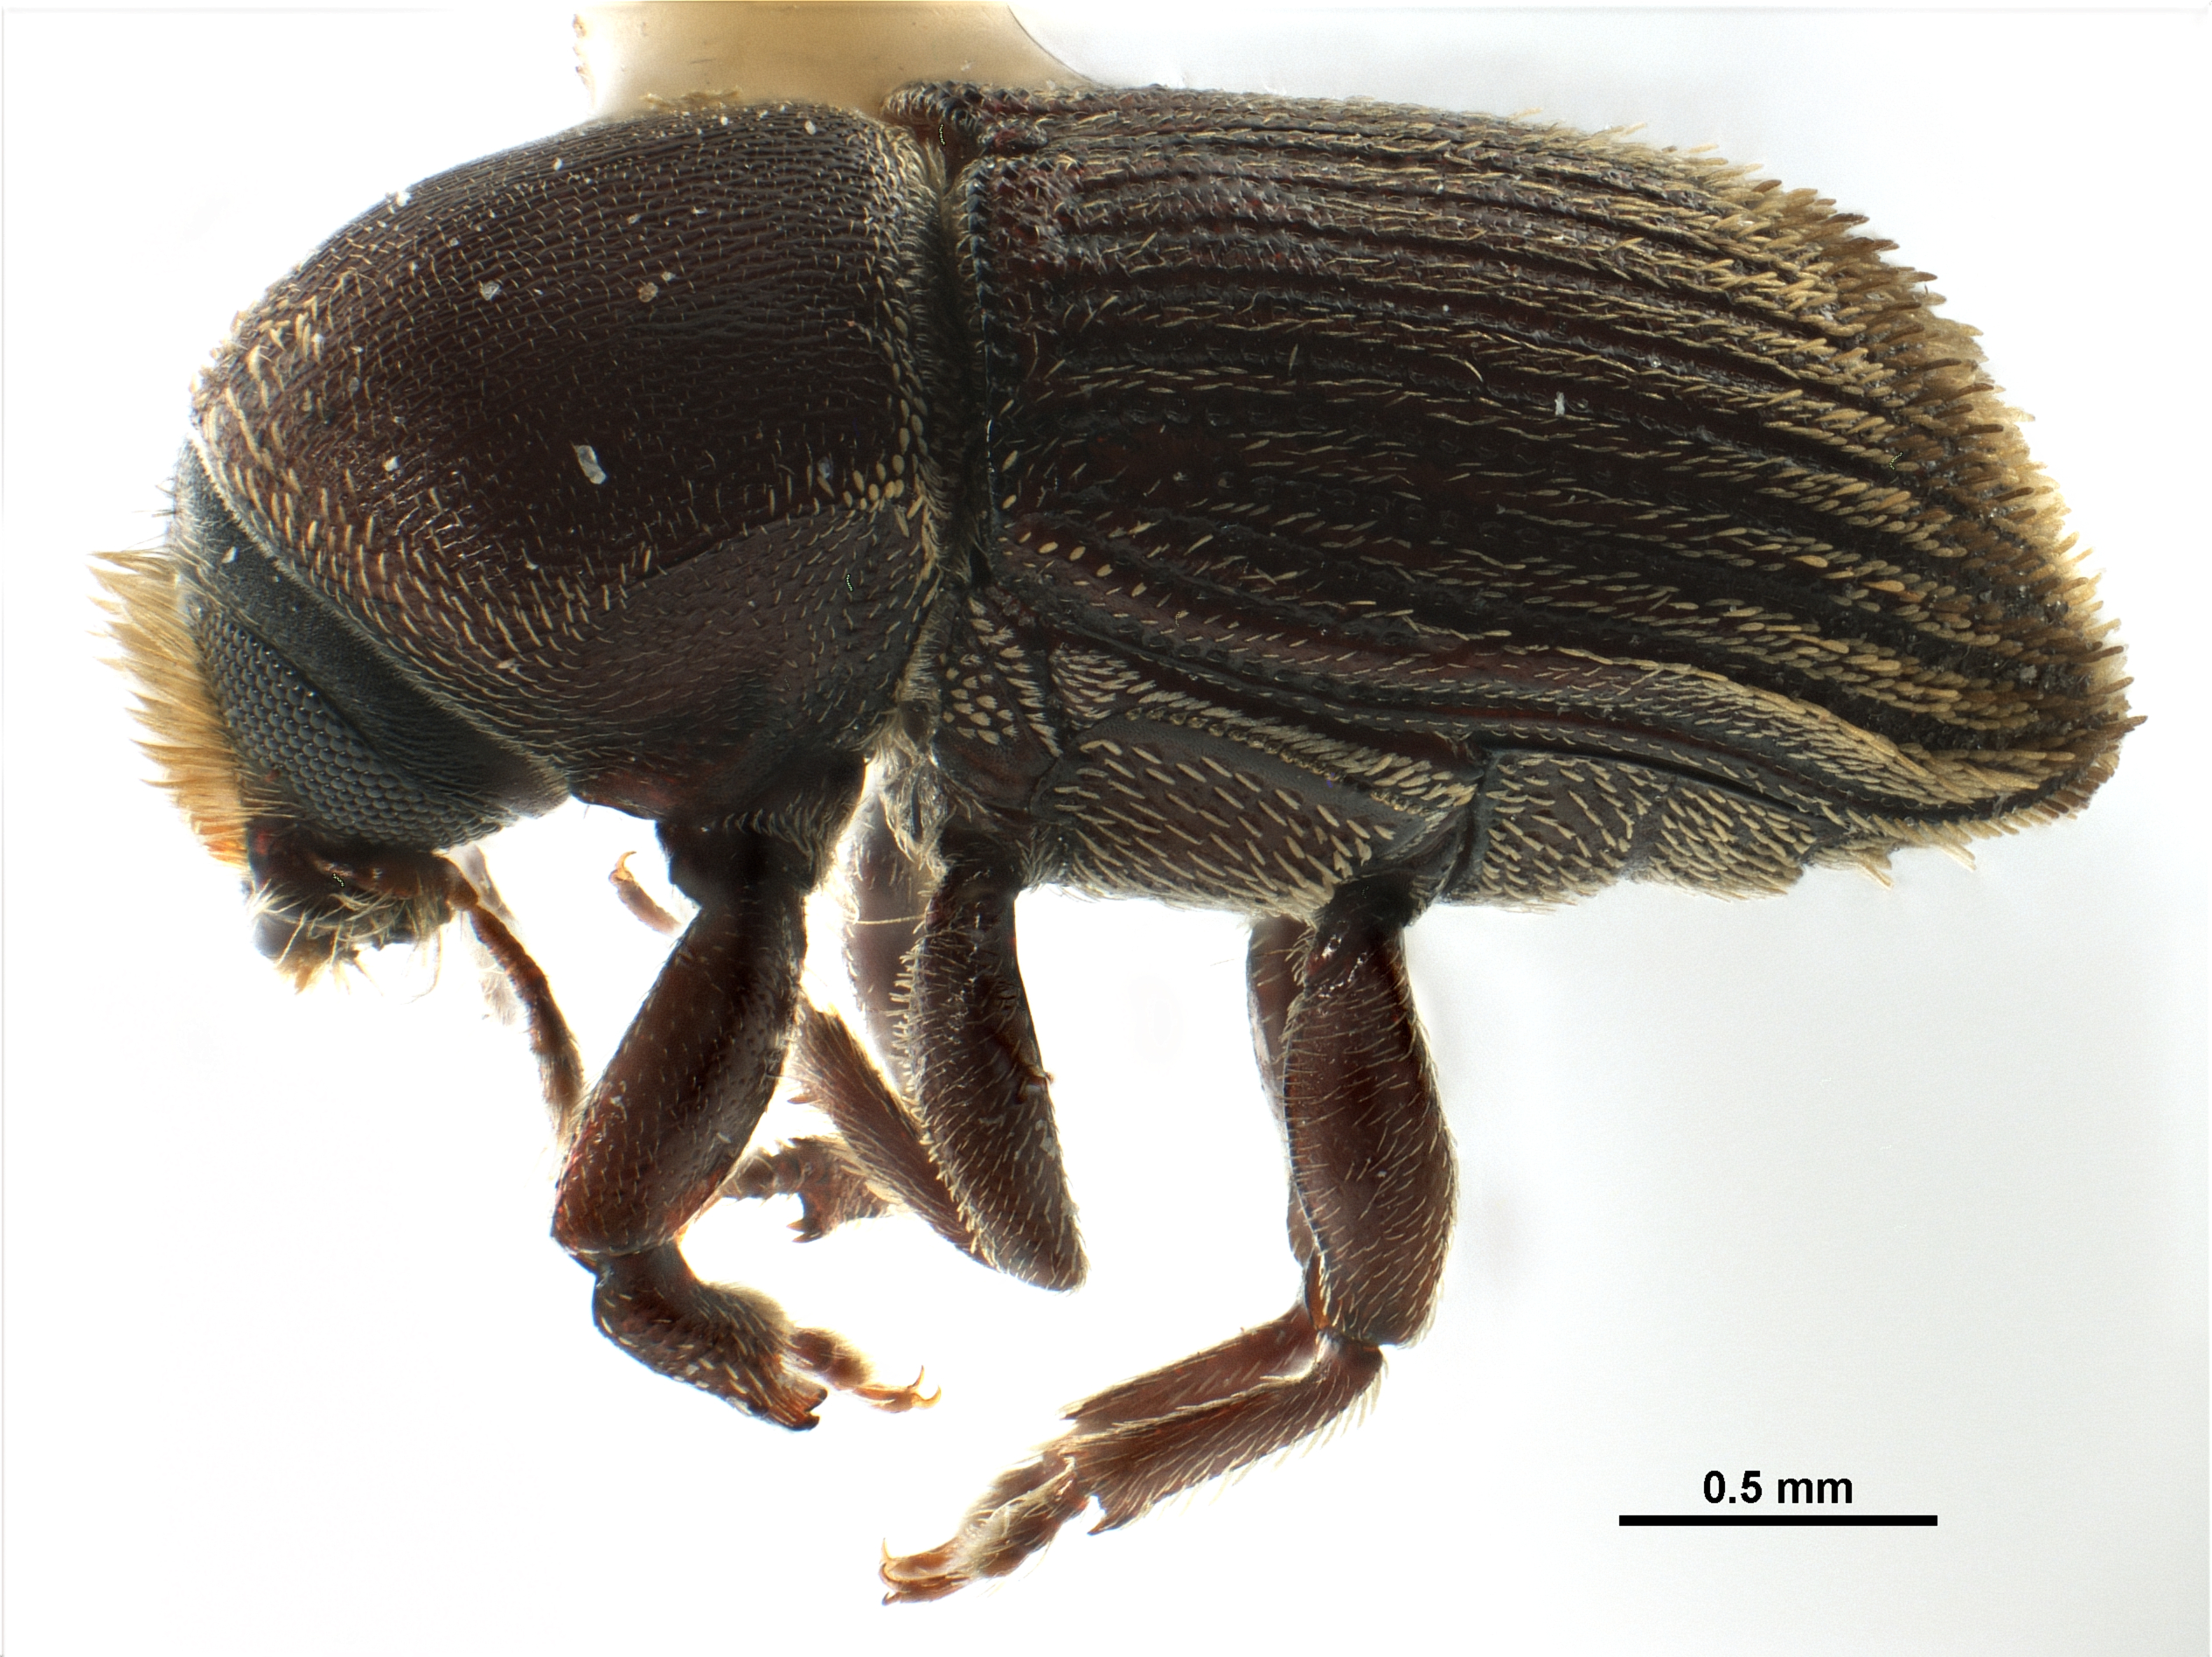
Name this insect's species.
Cnesinus adusticus
